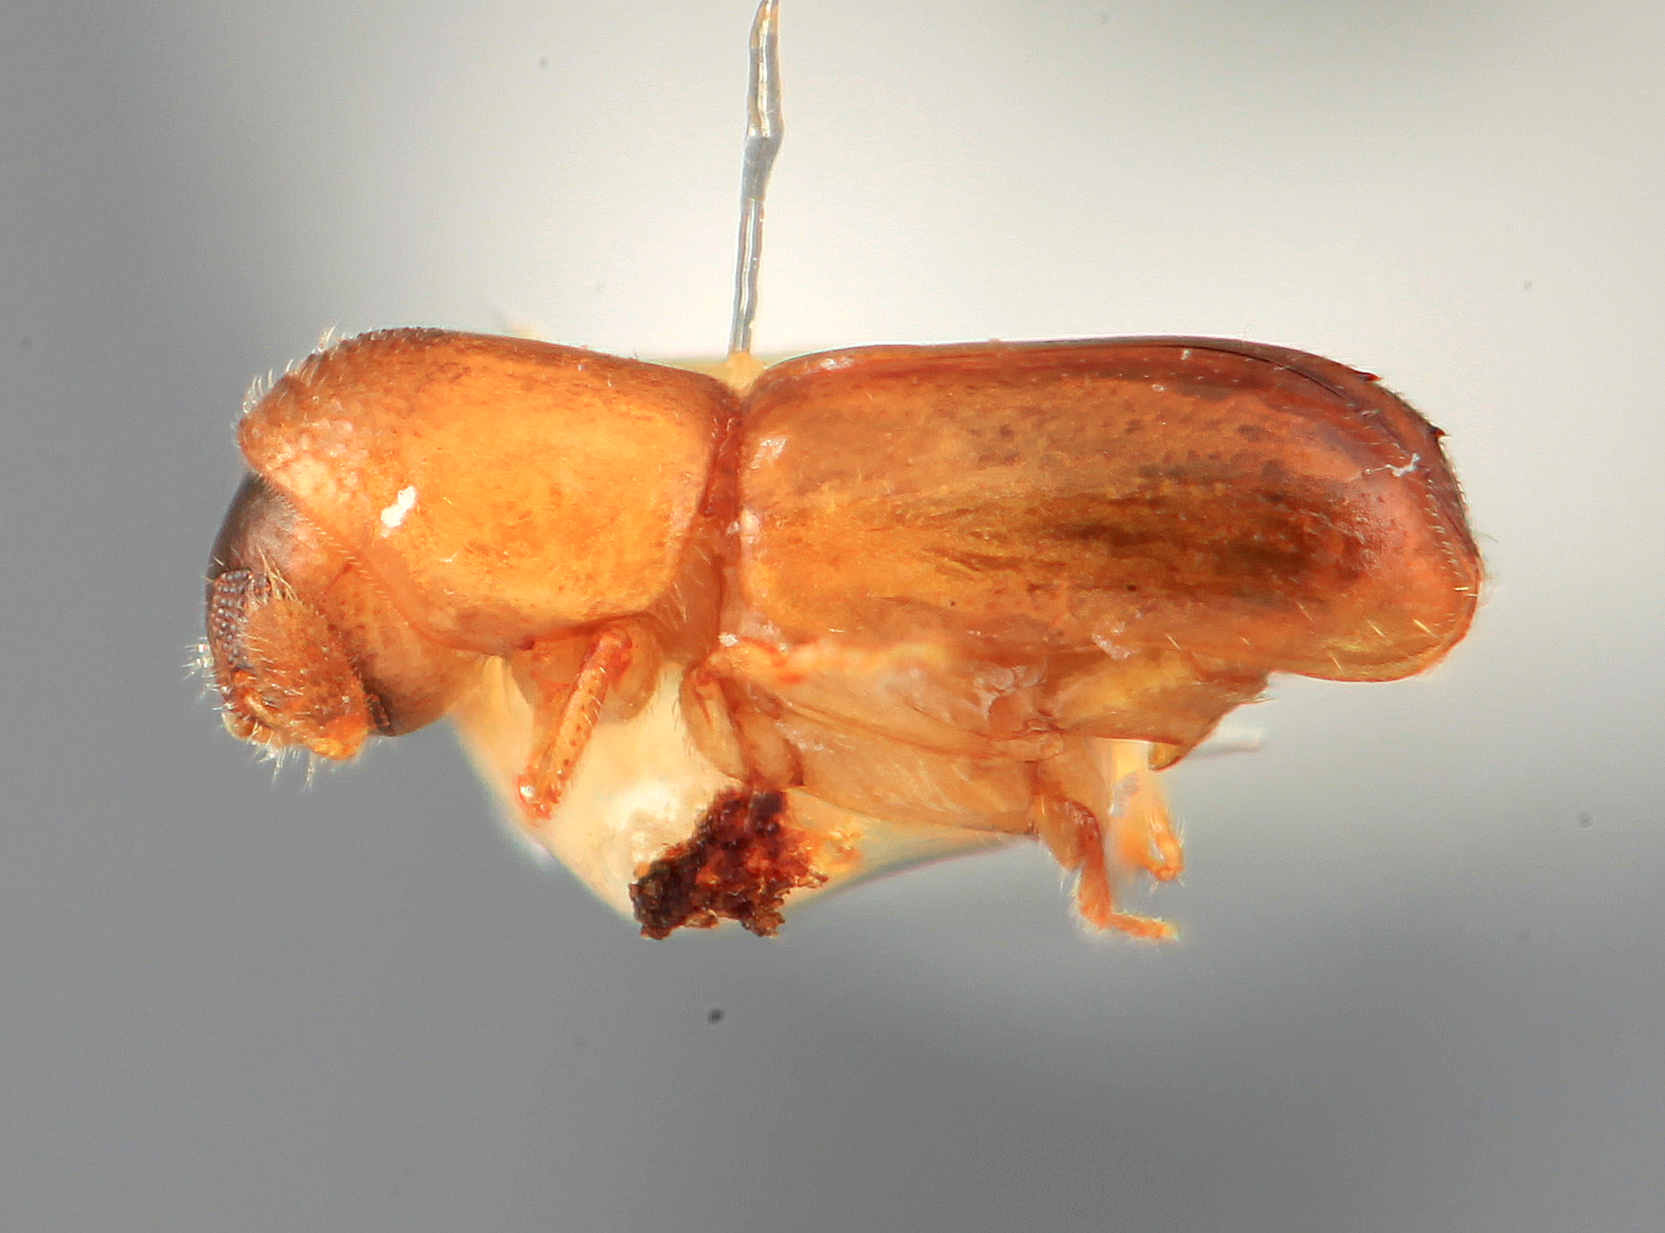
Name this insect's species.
Microcorthylus demissus
